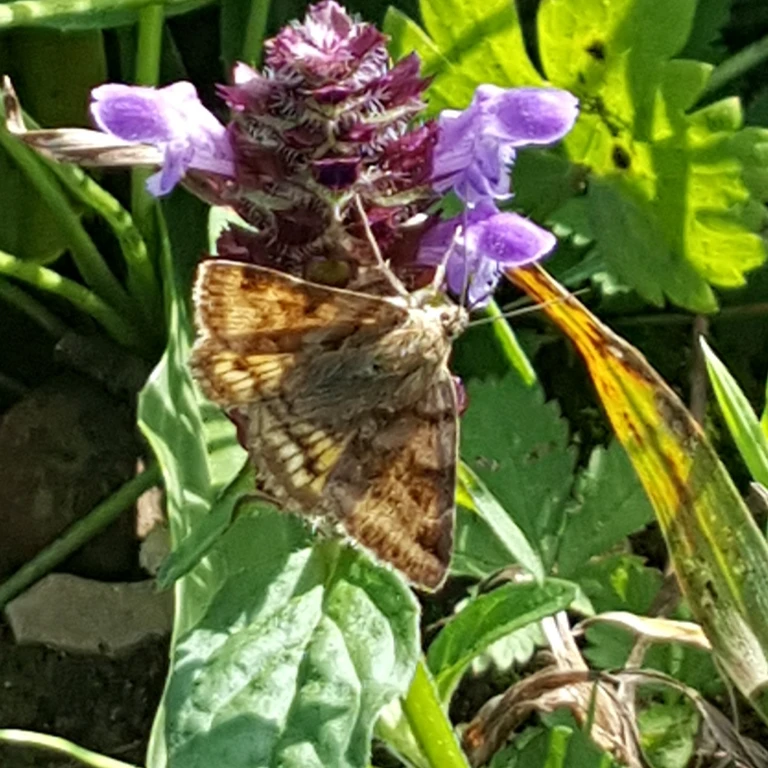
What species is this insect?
Euclidia glyphica
